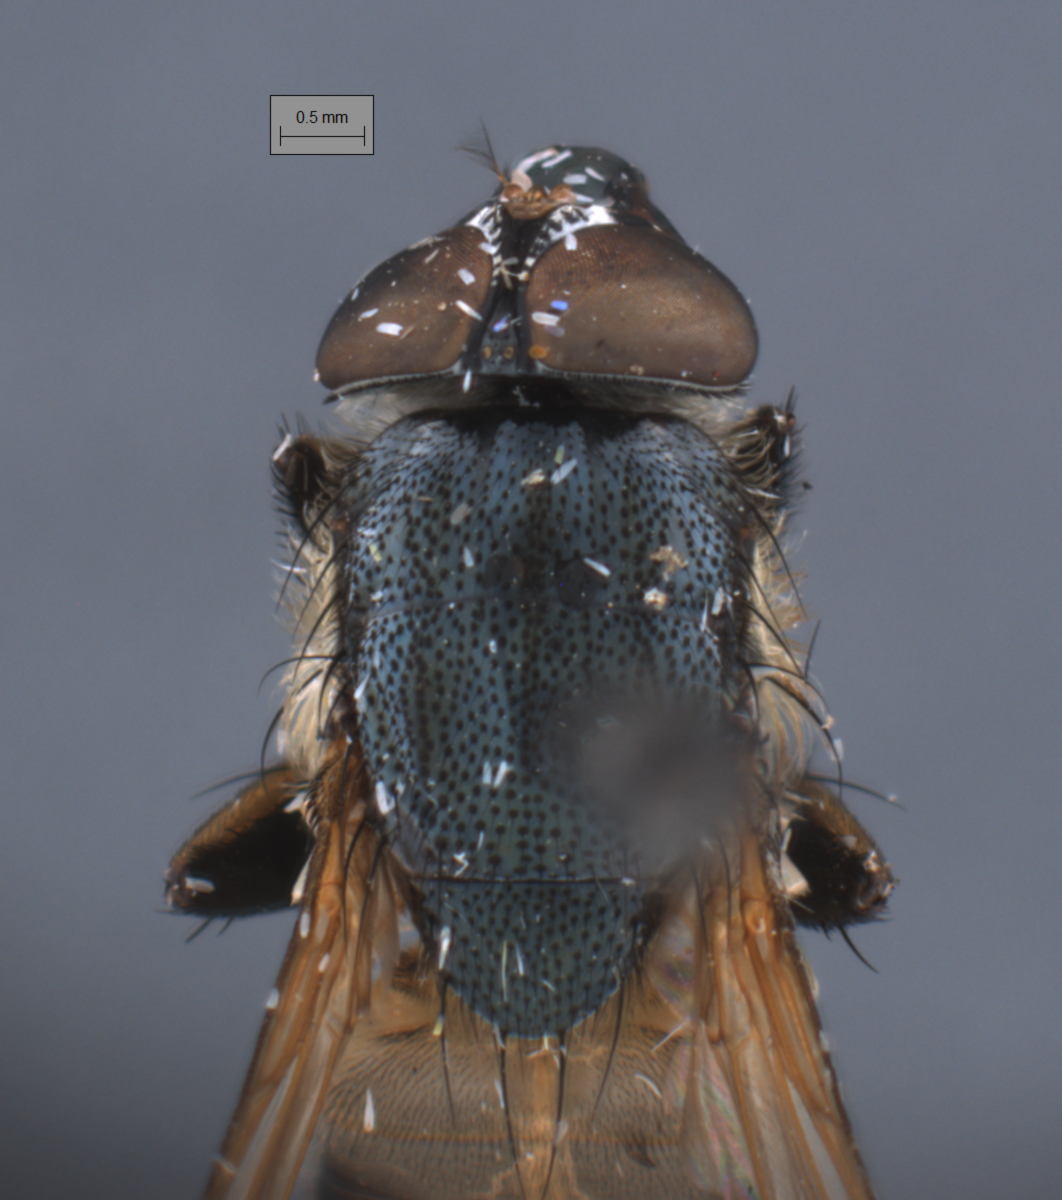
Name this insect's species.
Idiella mandarina
